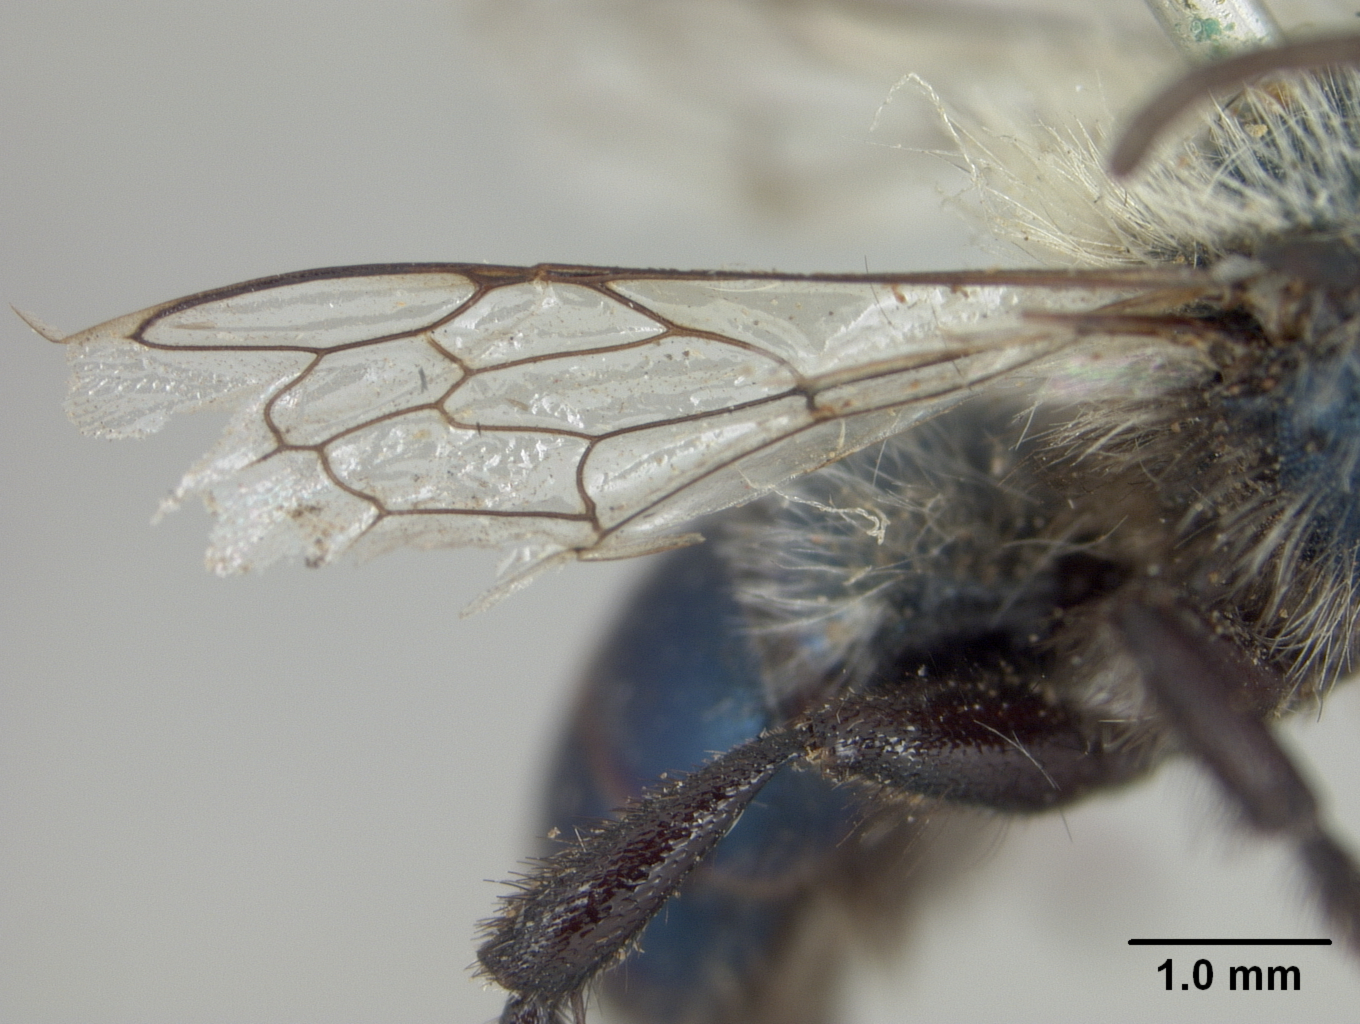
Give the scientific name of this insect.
Osmia amala
